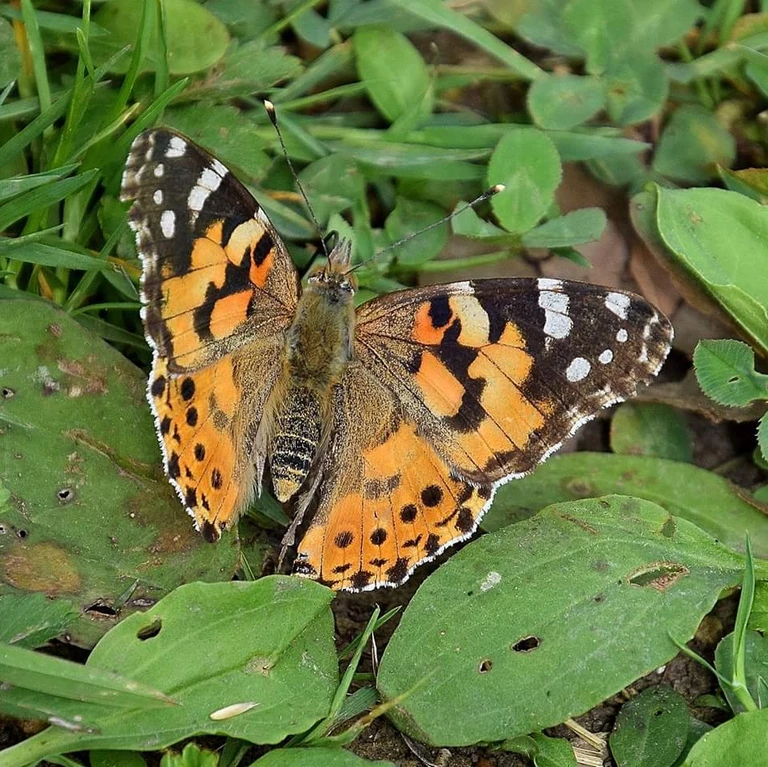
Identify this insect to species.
Vanessa cardui
